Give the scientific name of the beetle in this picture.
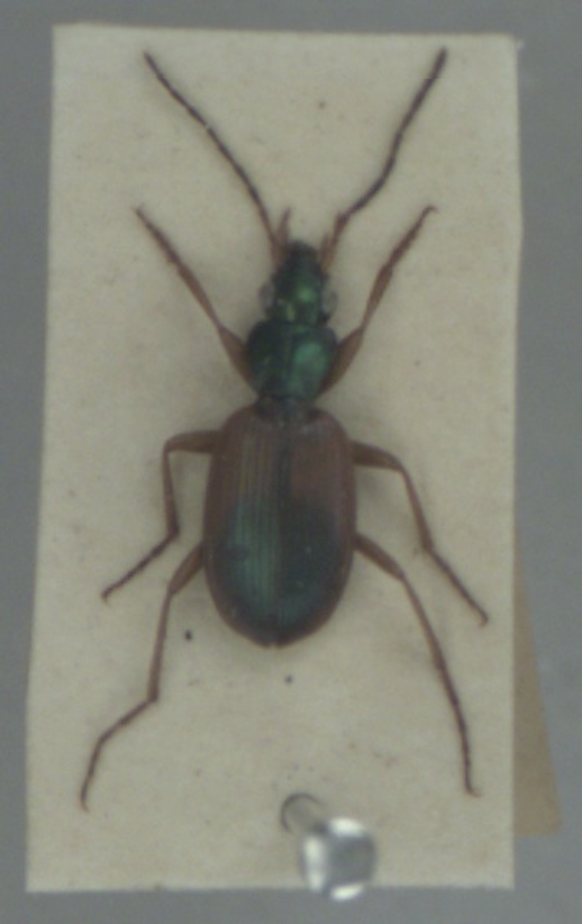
Anchomenus dorsalis
